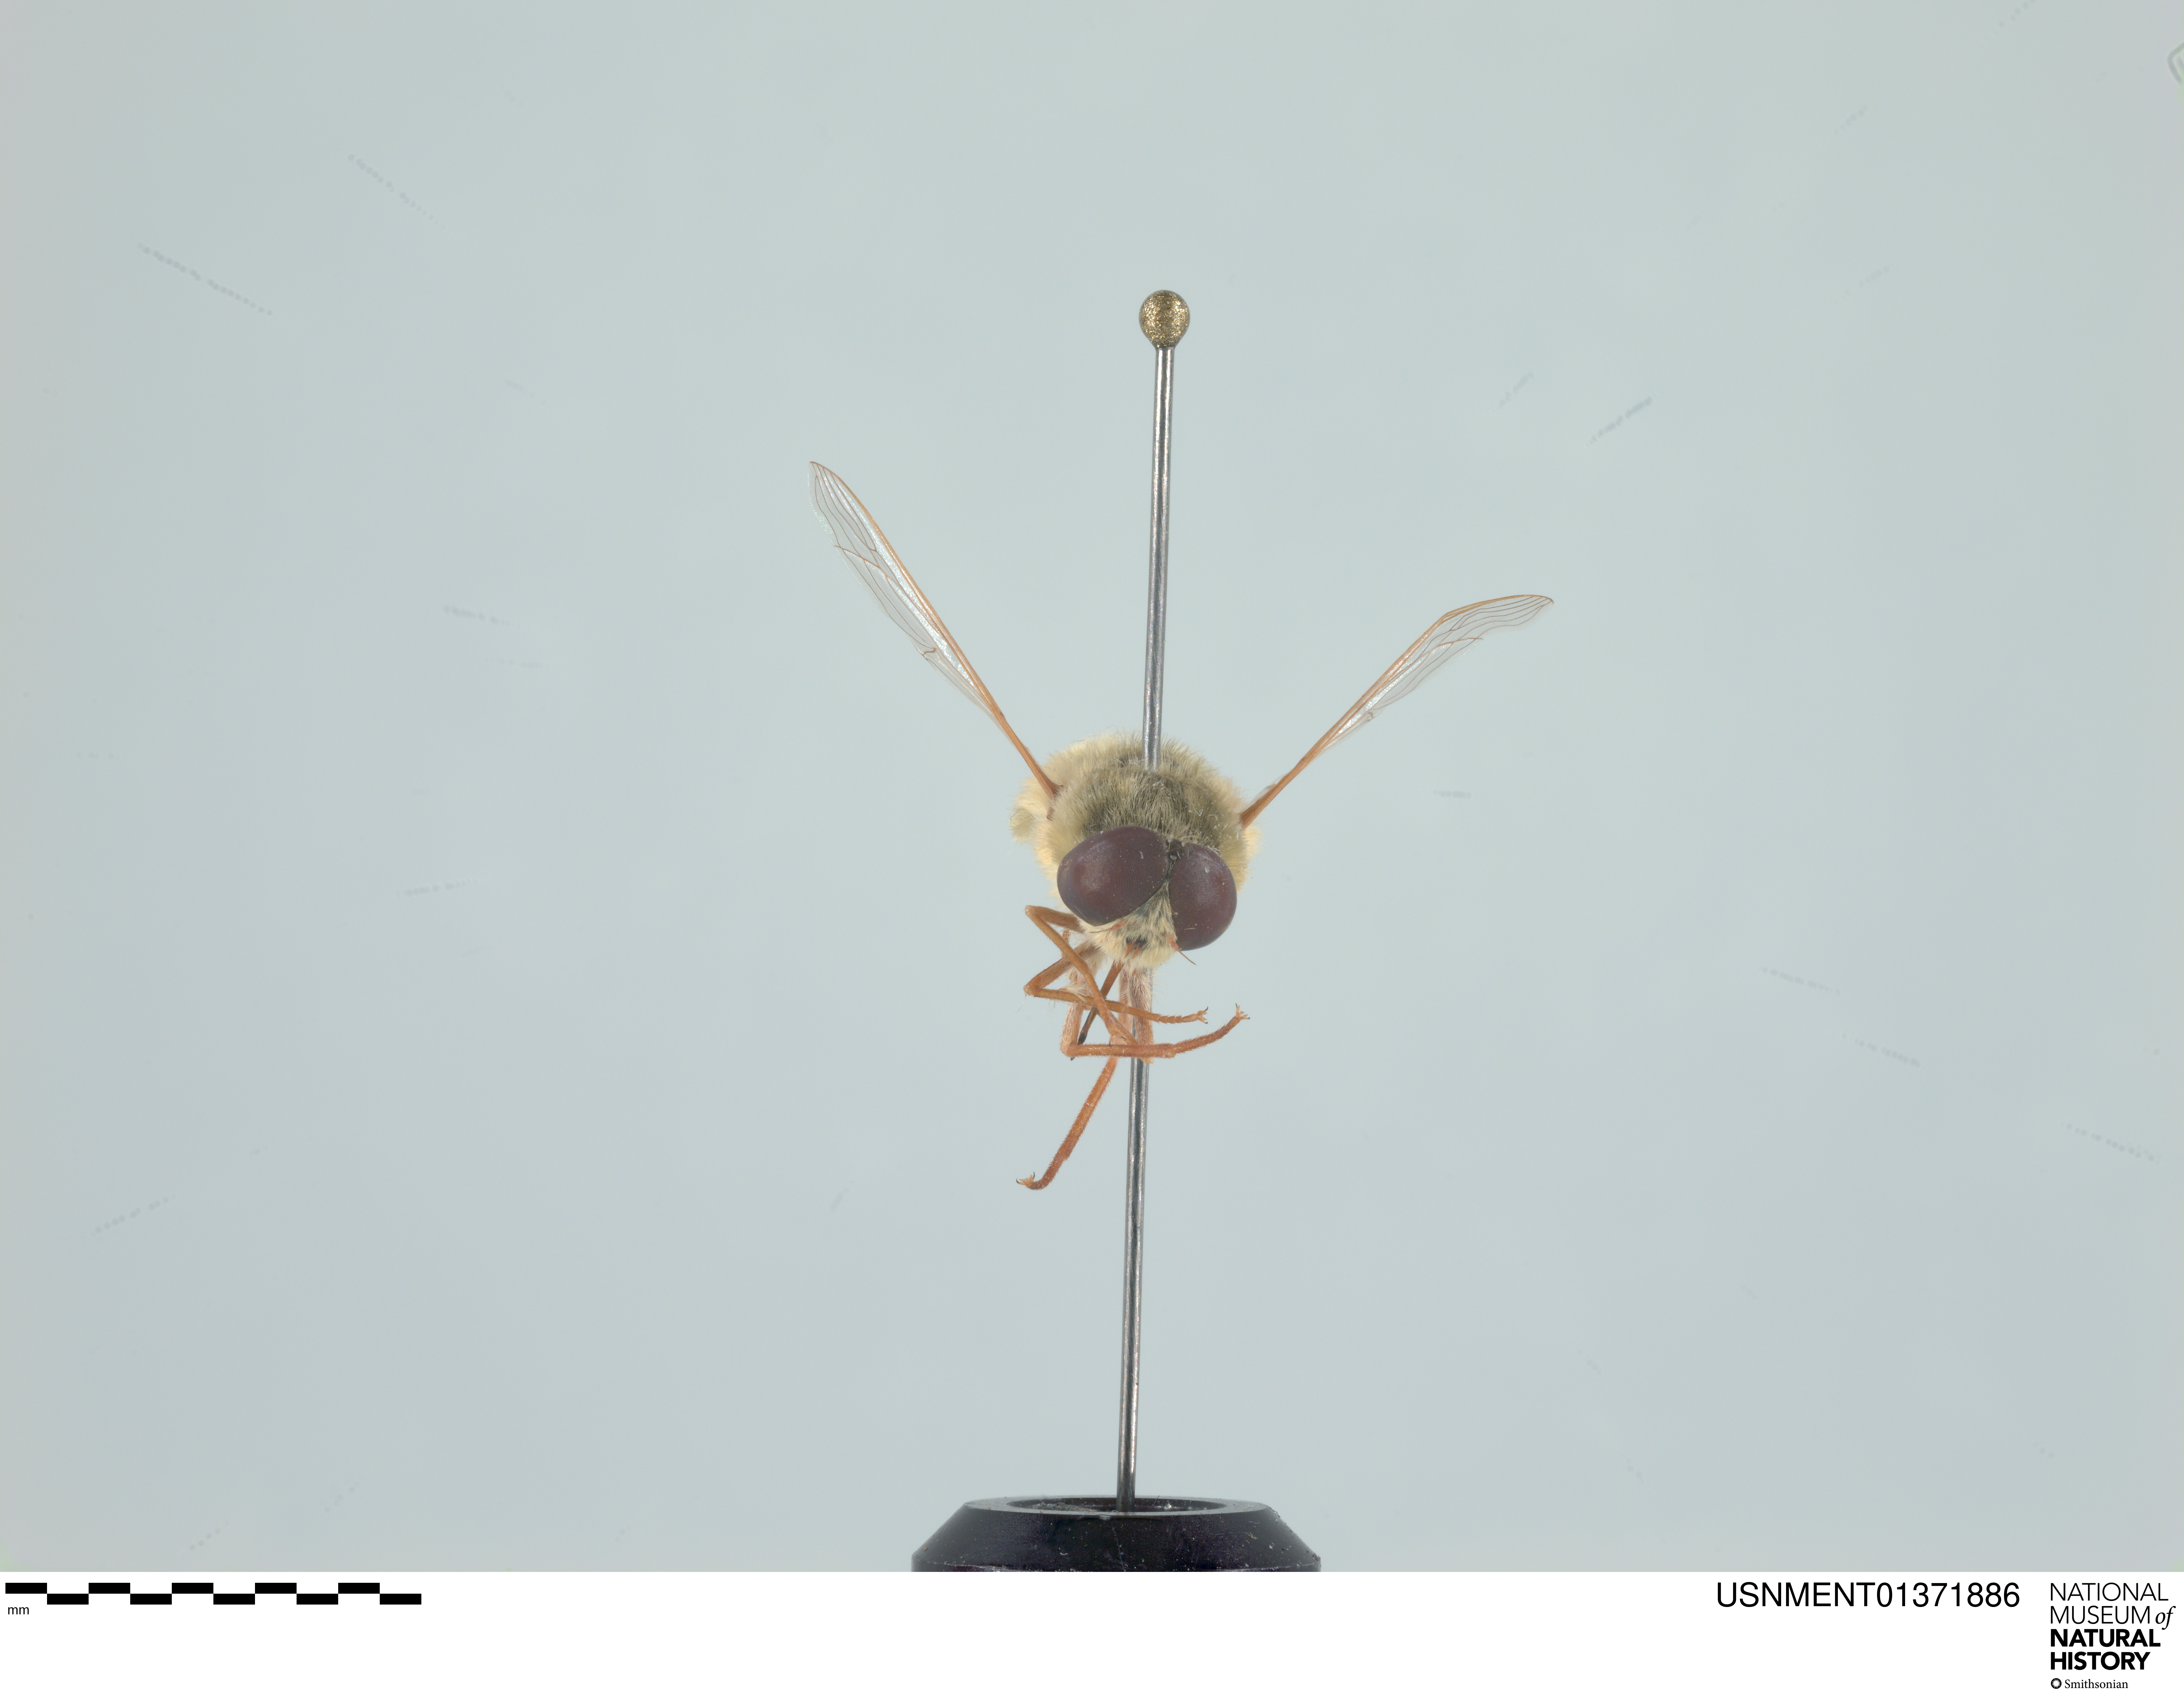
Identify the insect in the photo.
Neorhynchocephalus sackenii
